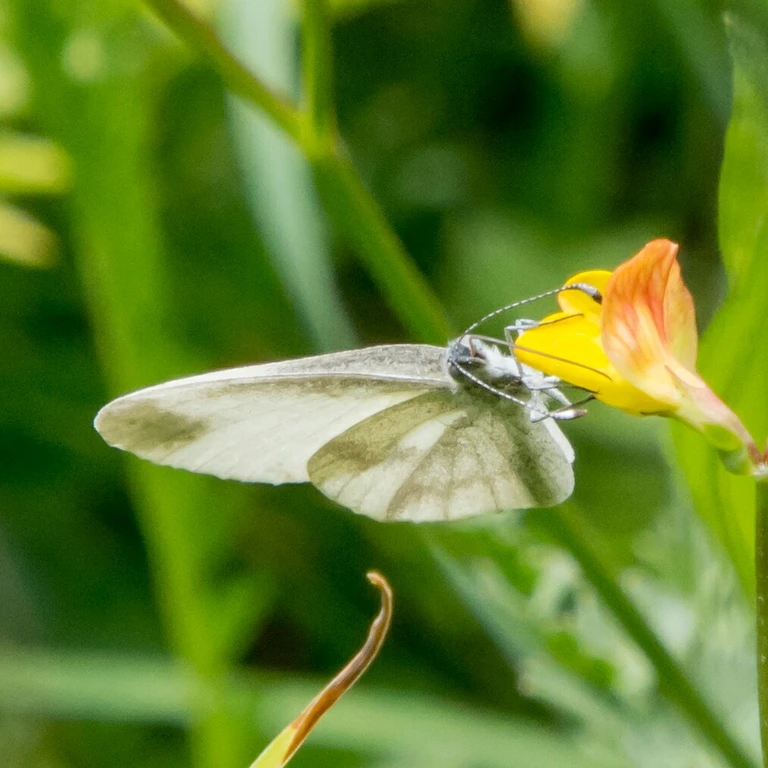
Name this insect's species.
Leptidea sinapis/juvernica
